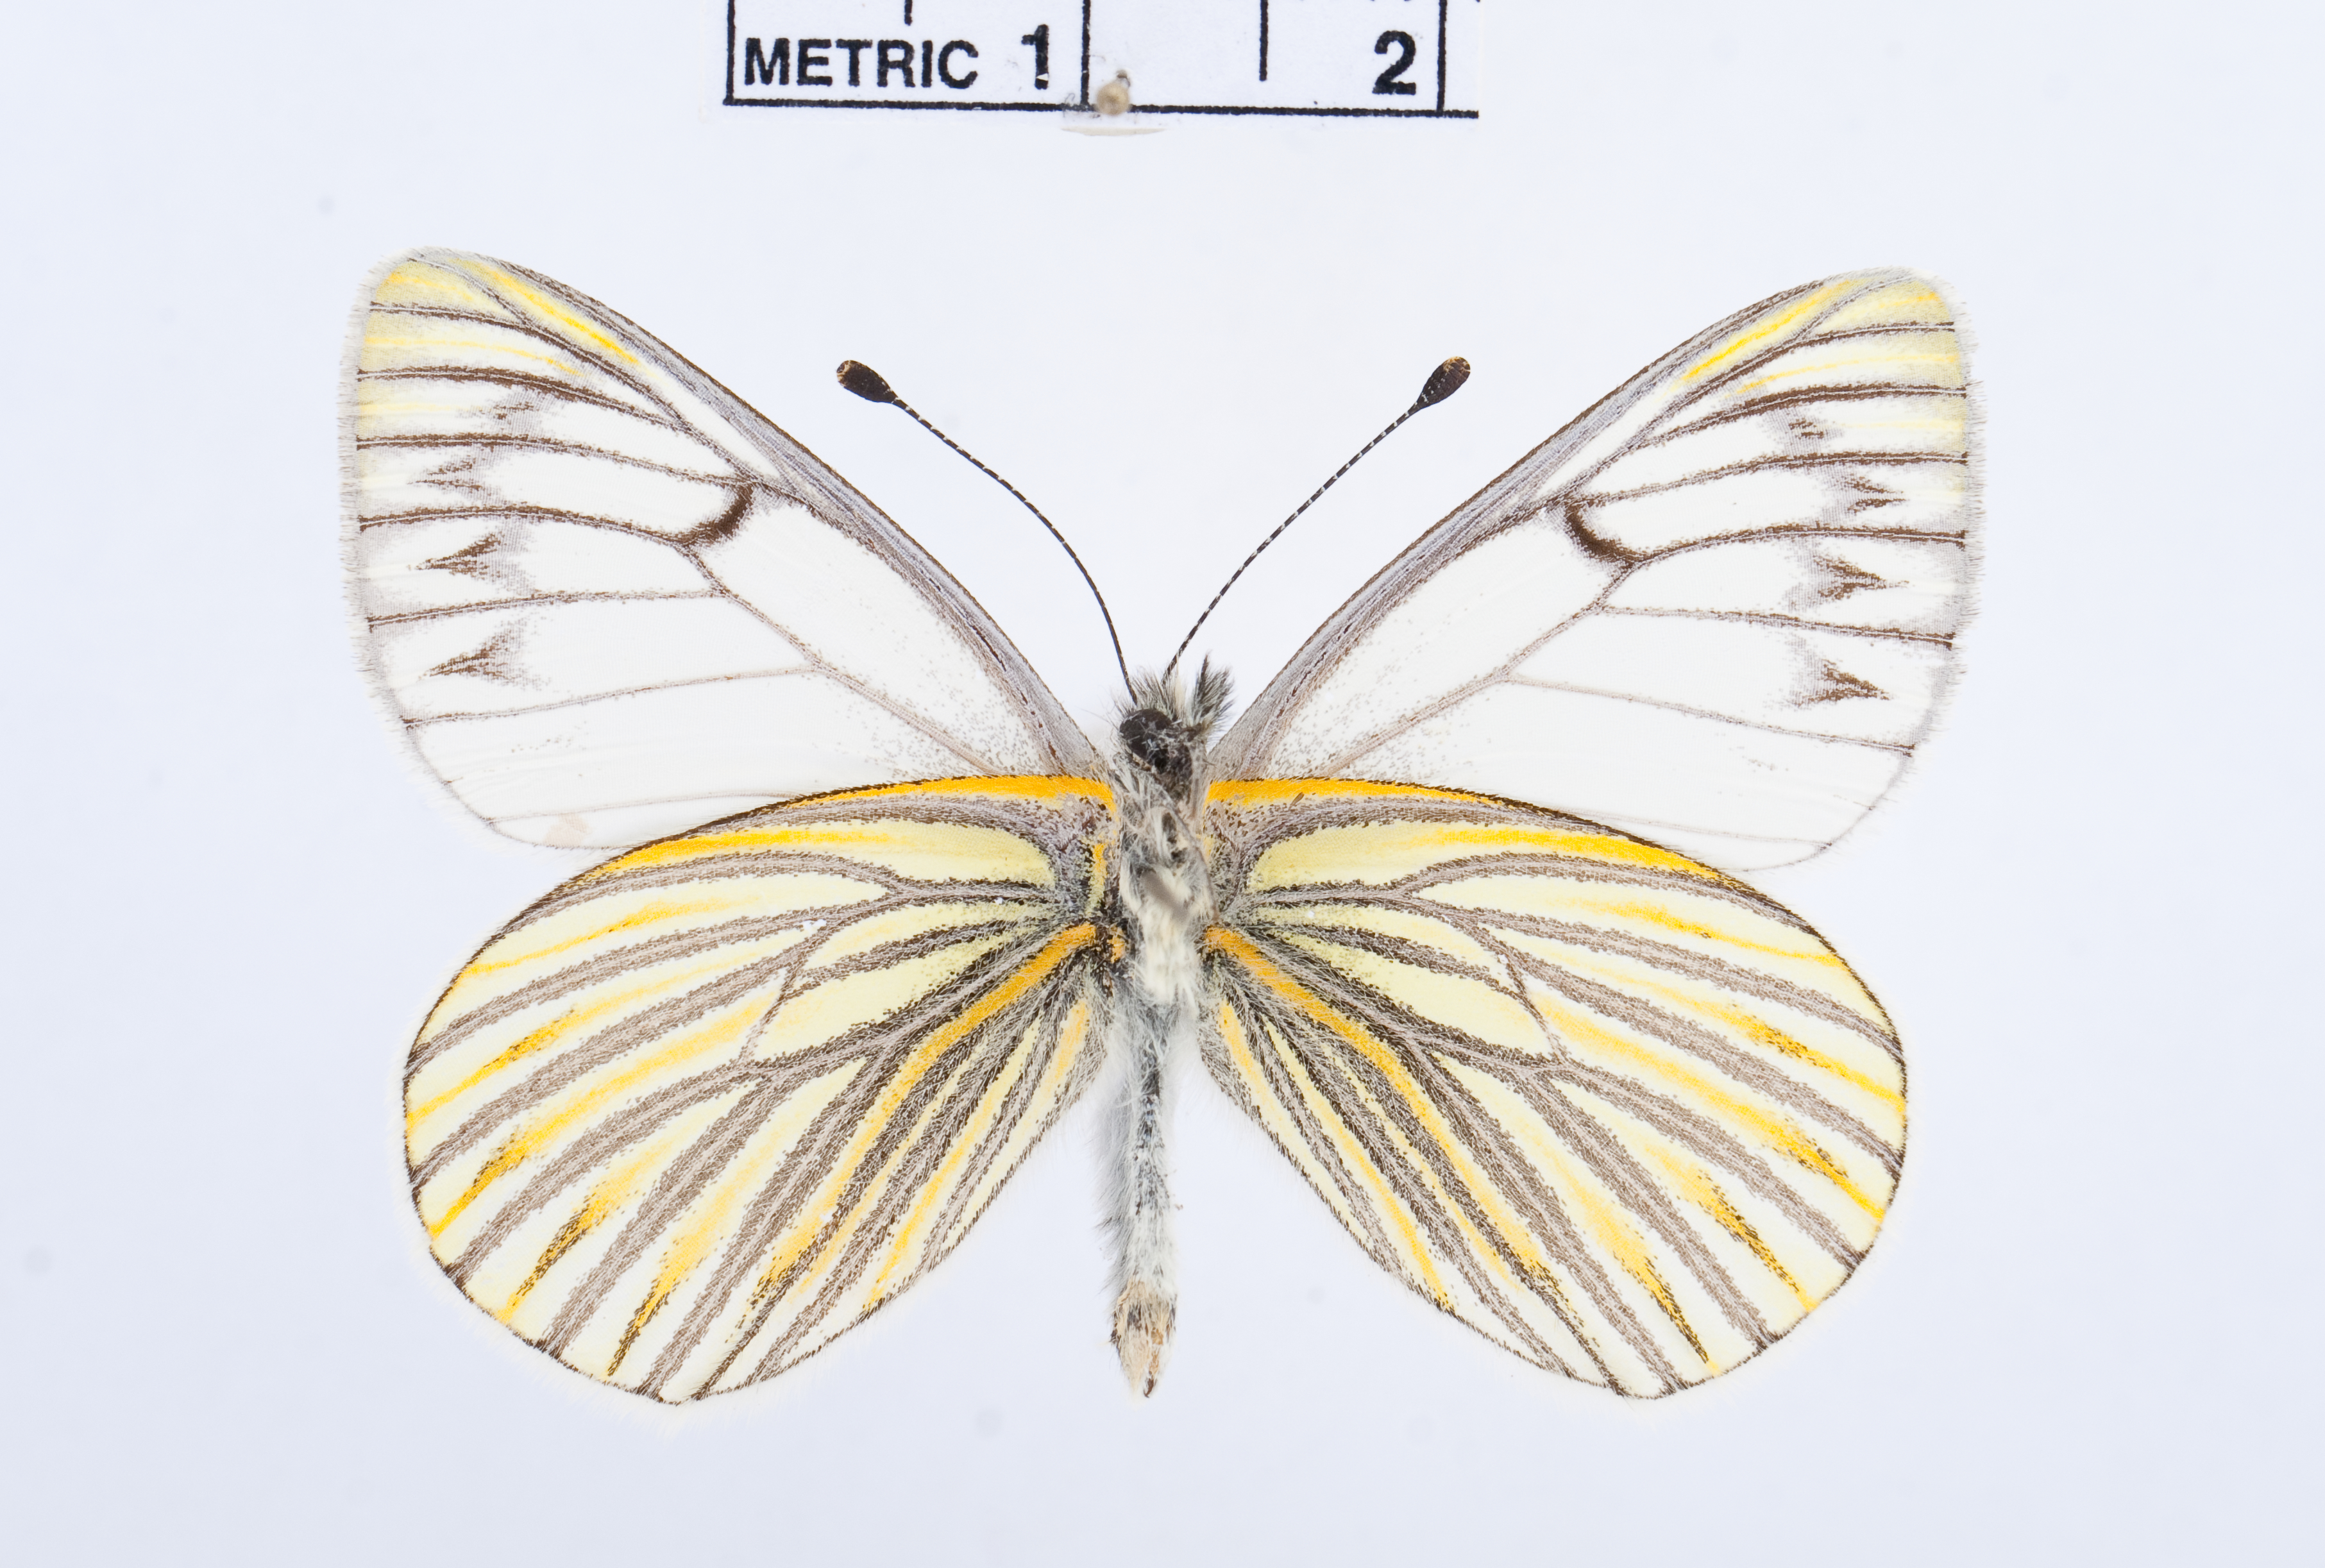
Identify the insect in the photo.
Tatochila sagittata
